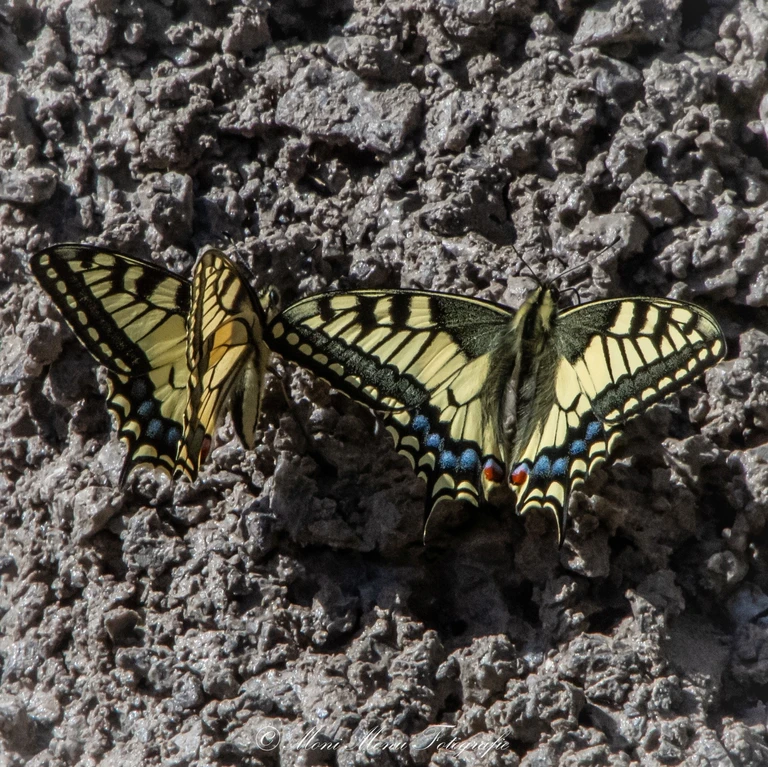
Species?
Papilio machaon
